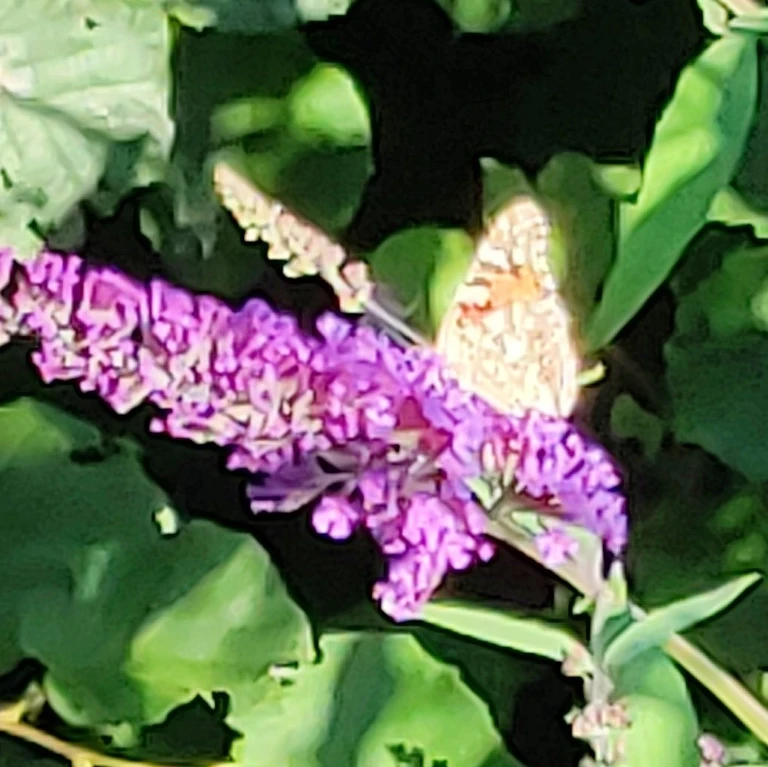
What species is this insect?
Vanessa cardui
